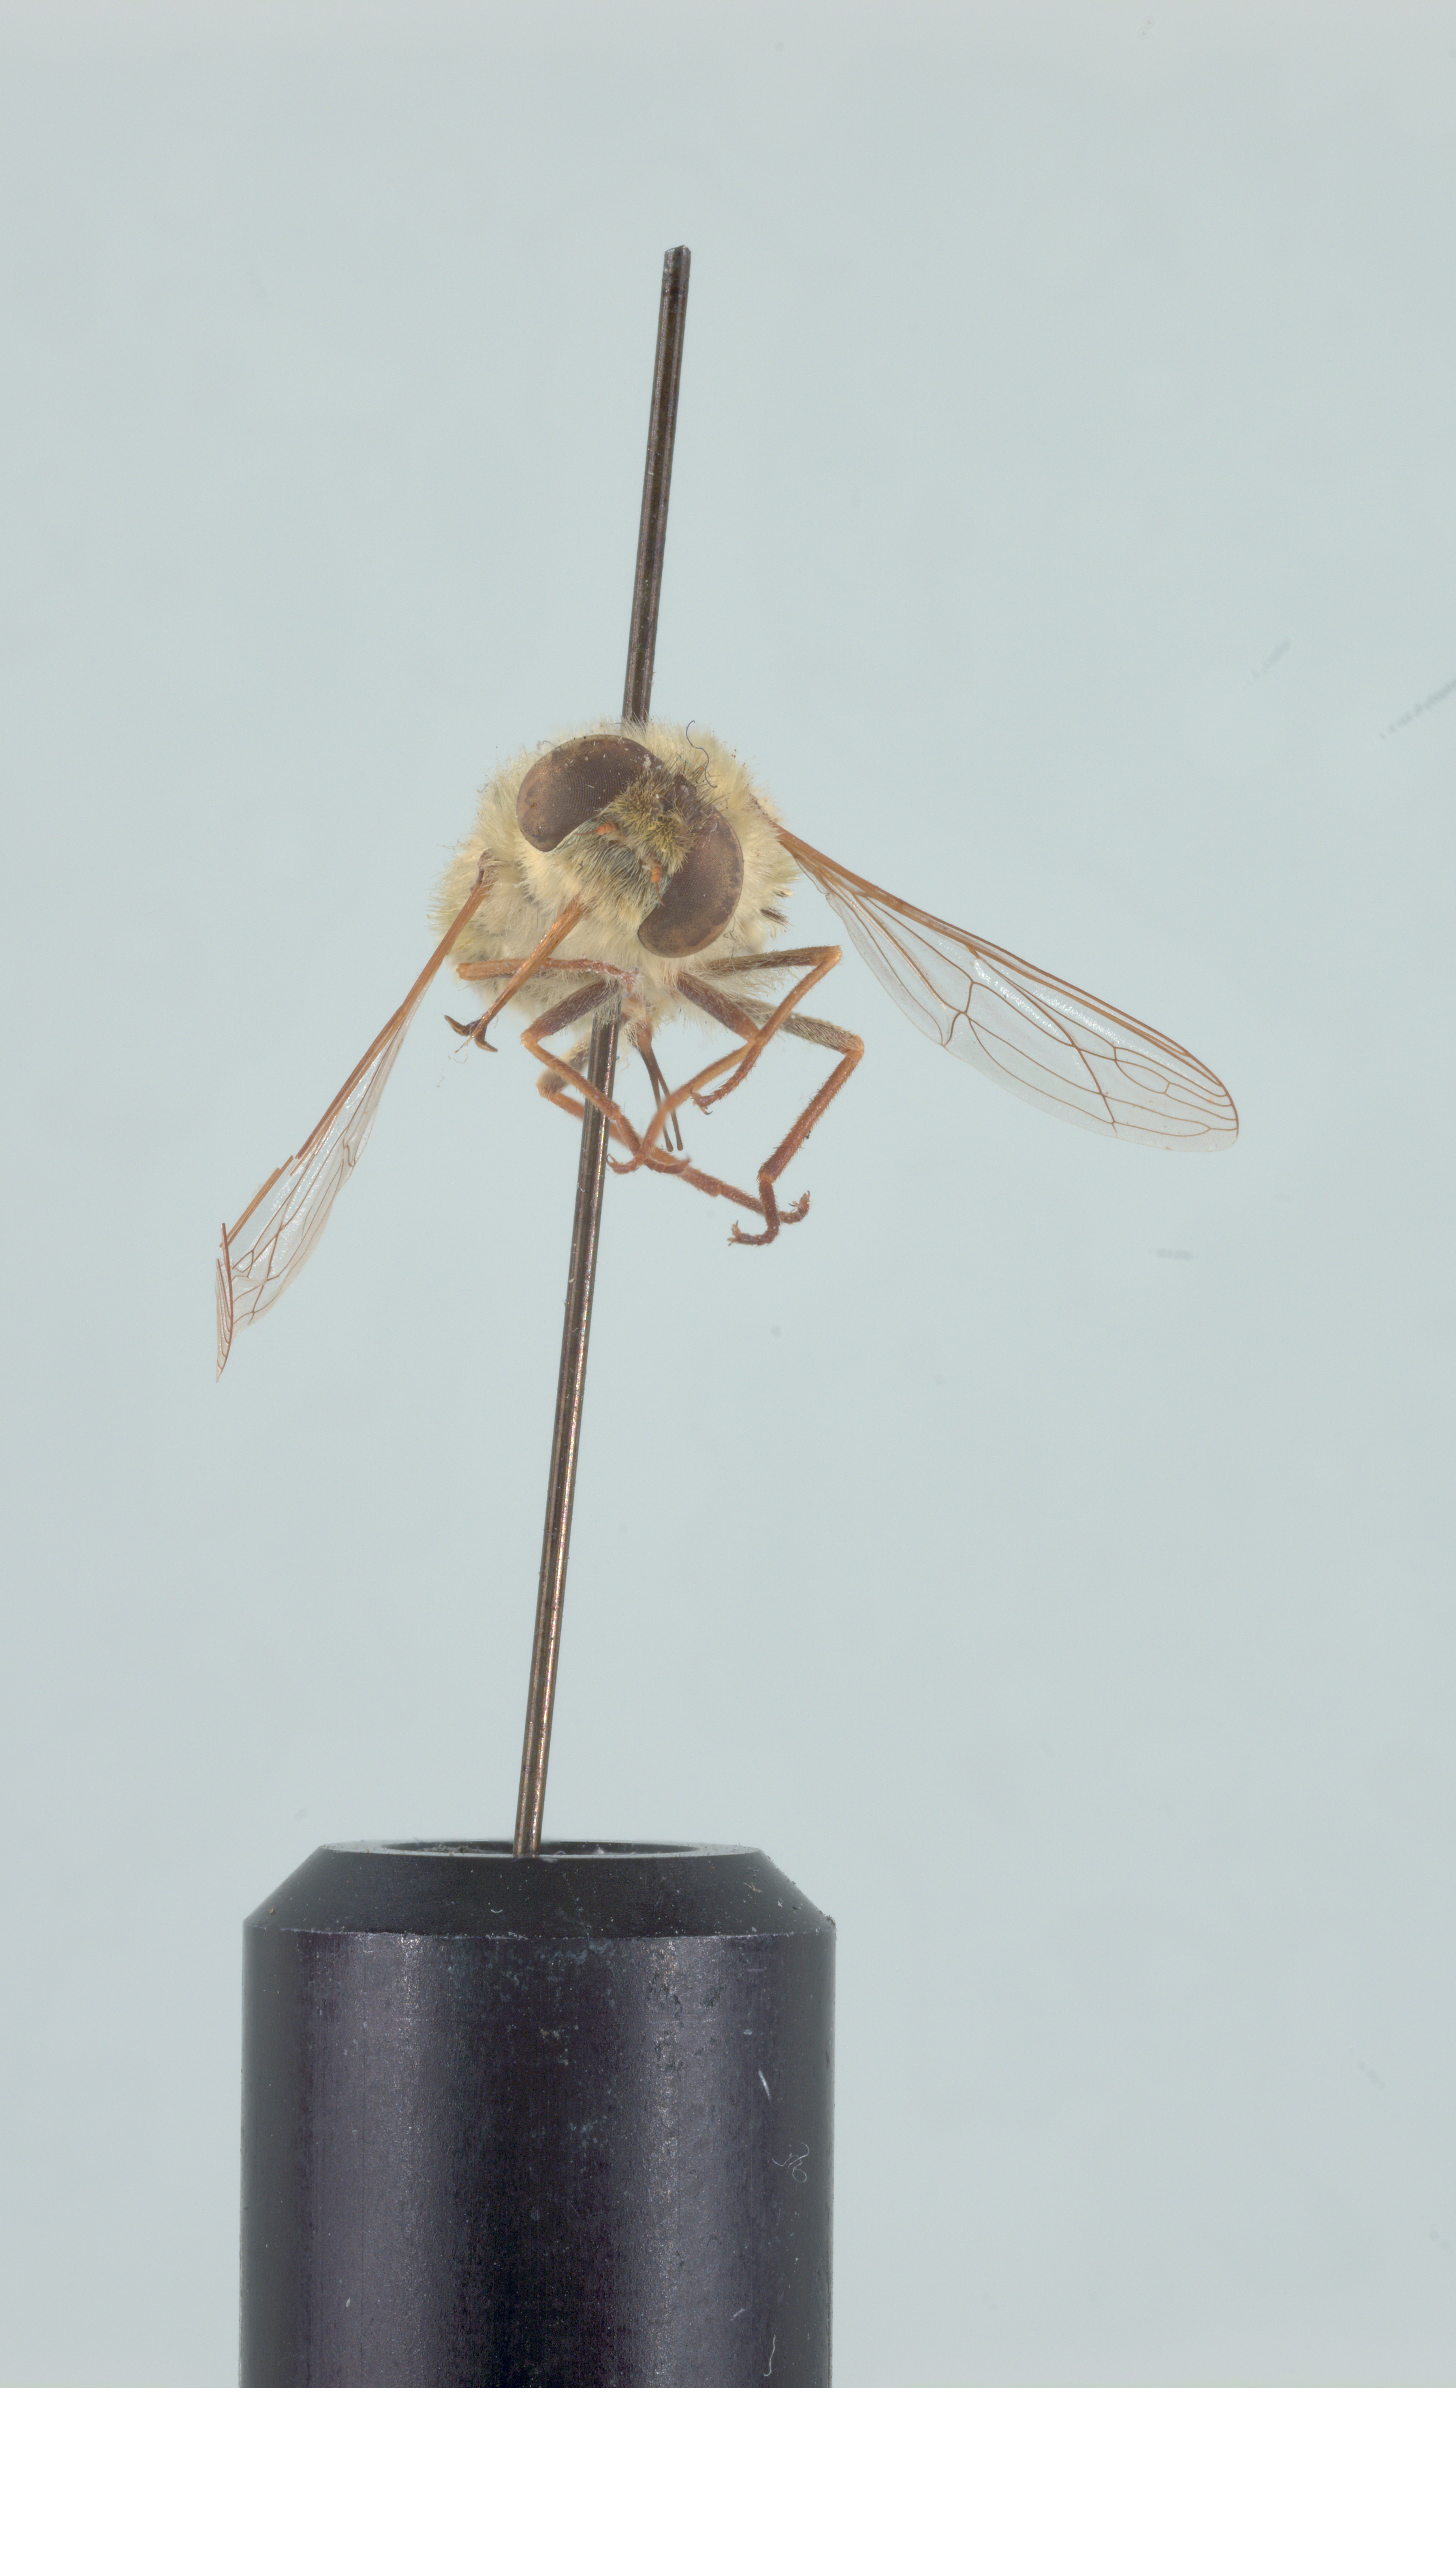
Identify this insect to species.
Neorhynchocephalus sackenii
